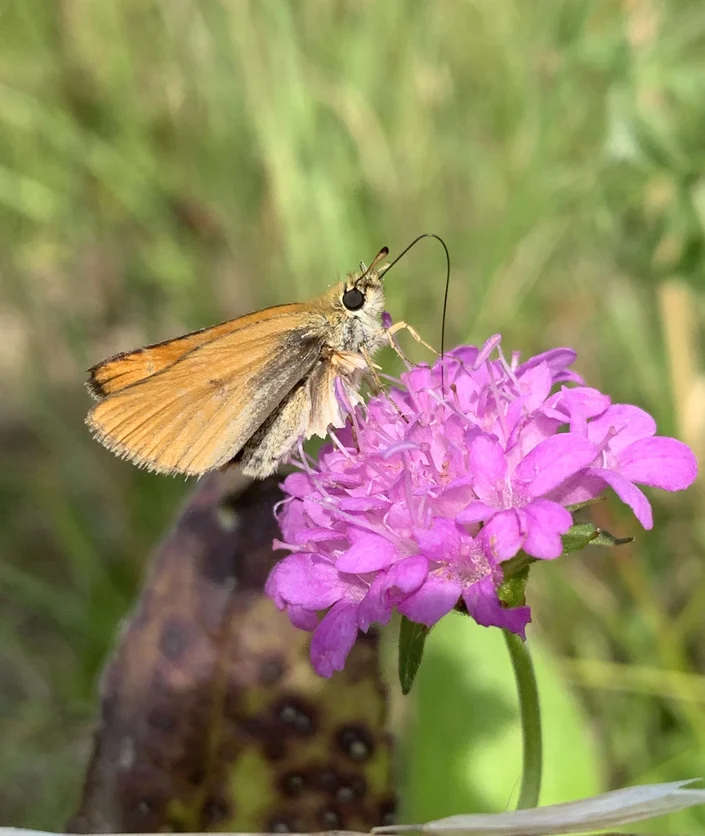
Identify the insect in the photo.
Thymelicus lineola
